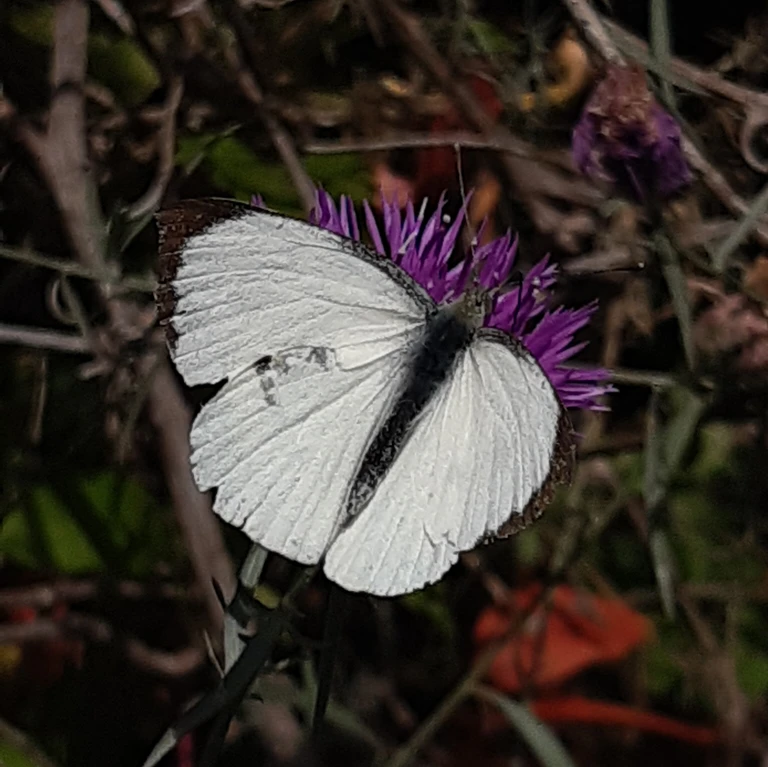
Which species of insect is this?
Pieris brassicae
